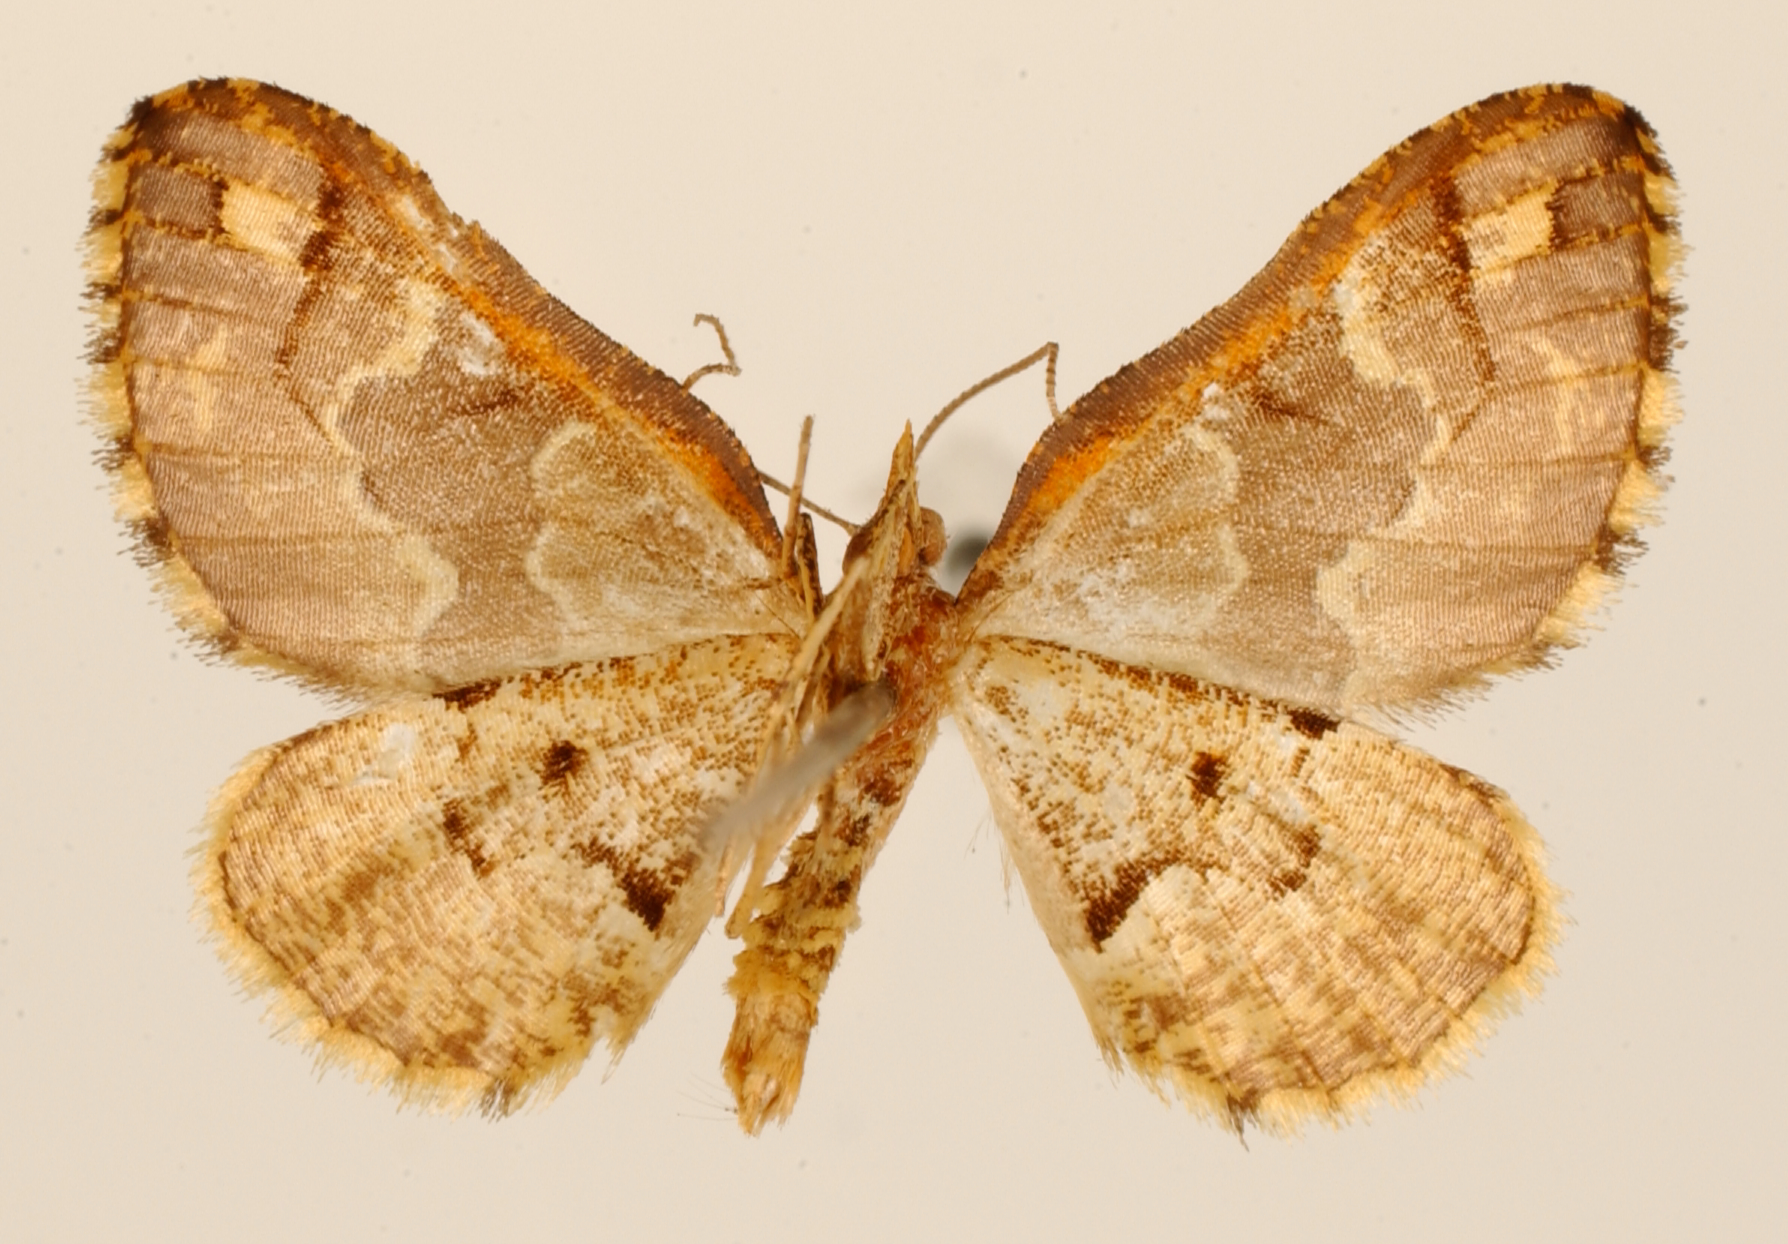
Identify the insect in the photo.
Psaliodes potina
